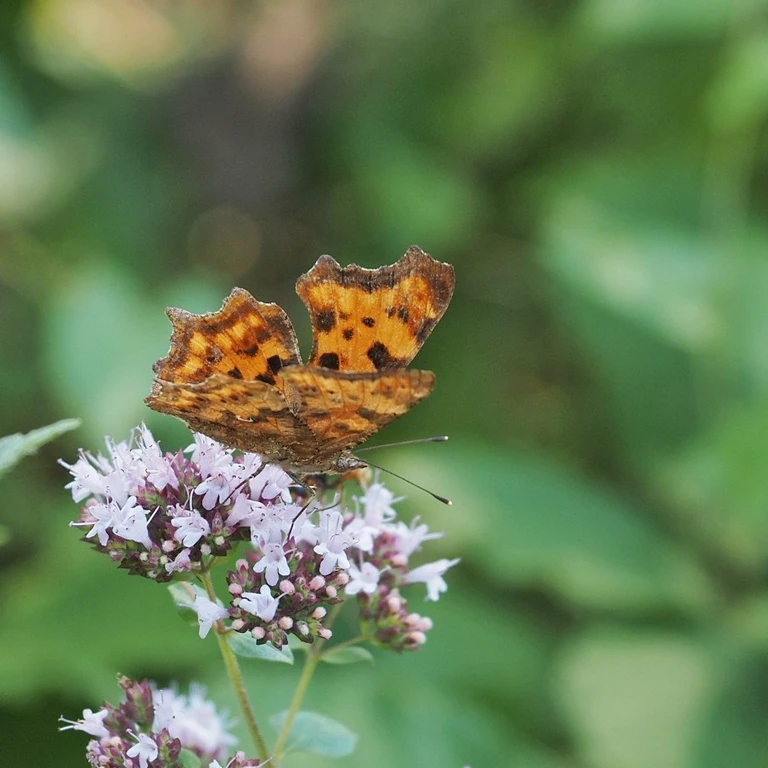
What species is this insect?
Polygonia c-album
